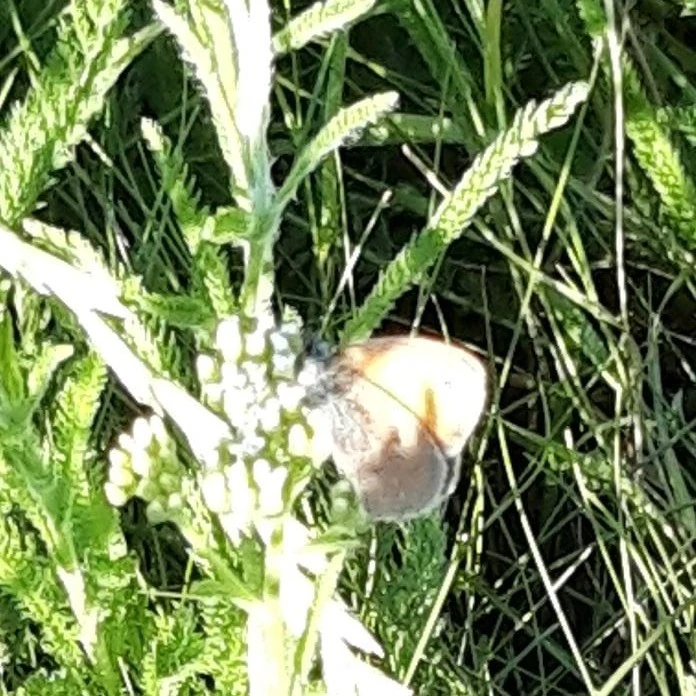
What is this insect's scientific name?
Coenonympha pamphilus
